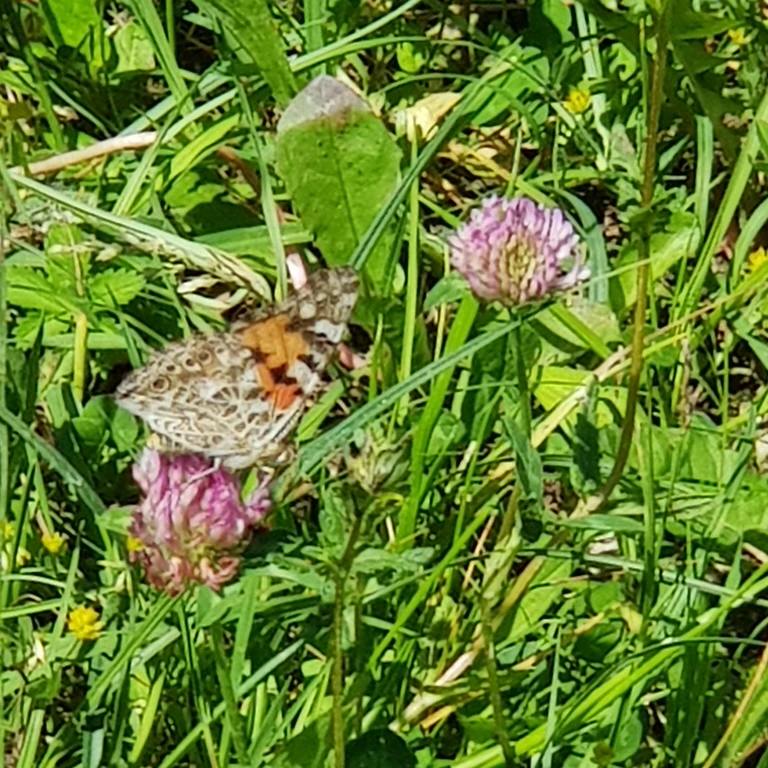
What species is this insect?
Vanessa cardui
